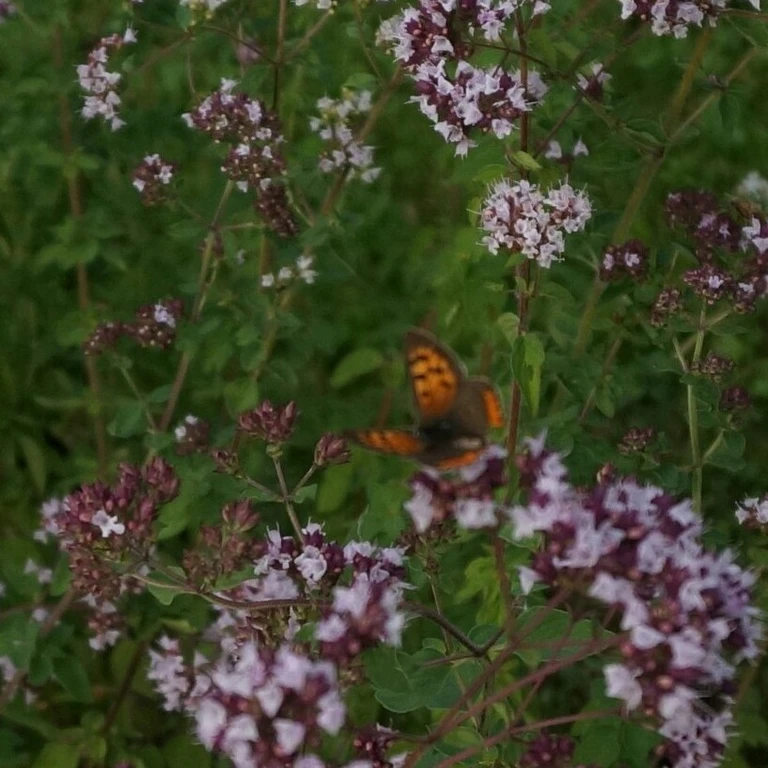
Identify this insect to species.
Lycaena phlaeas
